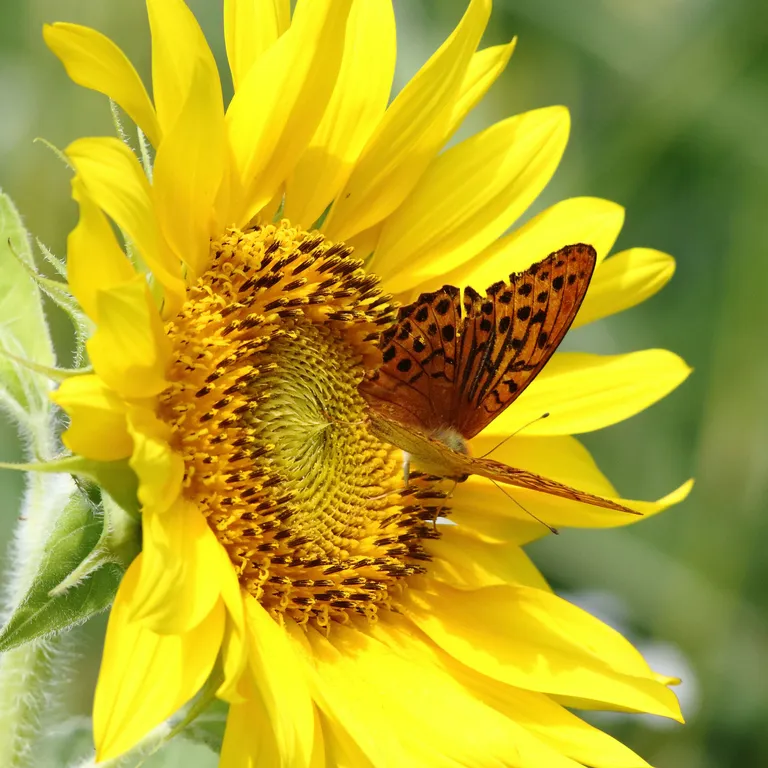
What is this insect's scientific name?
Argynnis paphia
